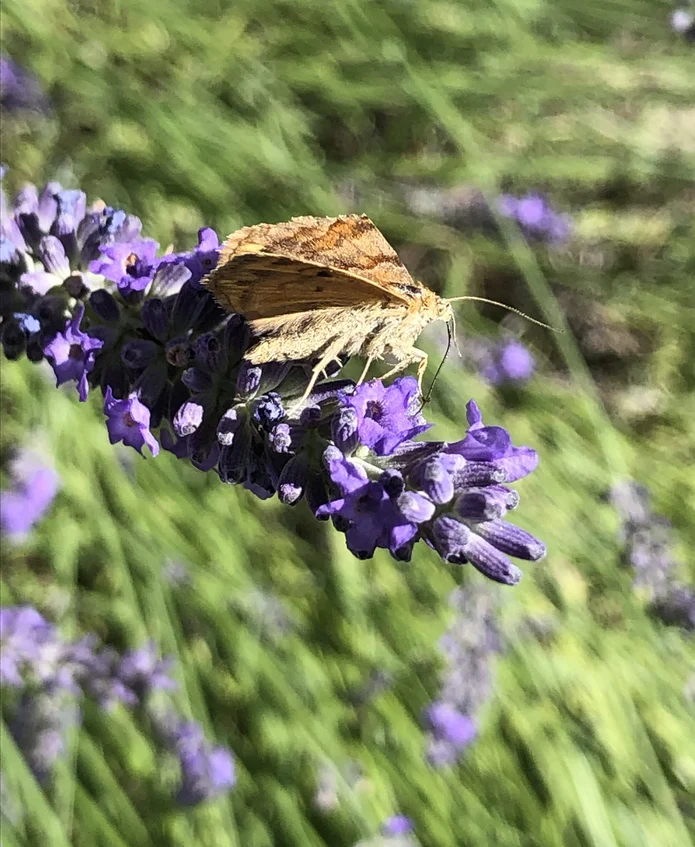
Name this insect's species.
Euclidia glyphica
